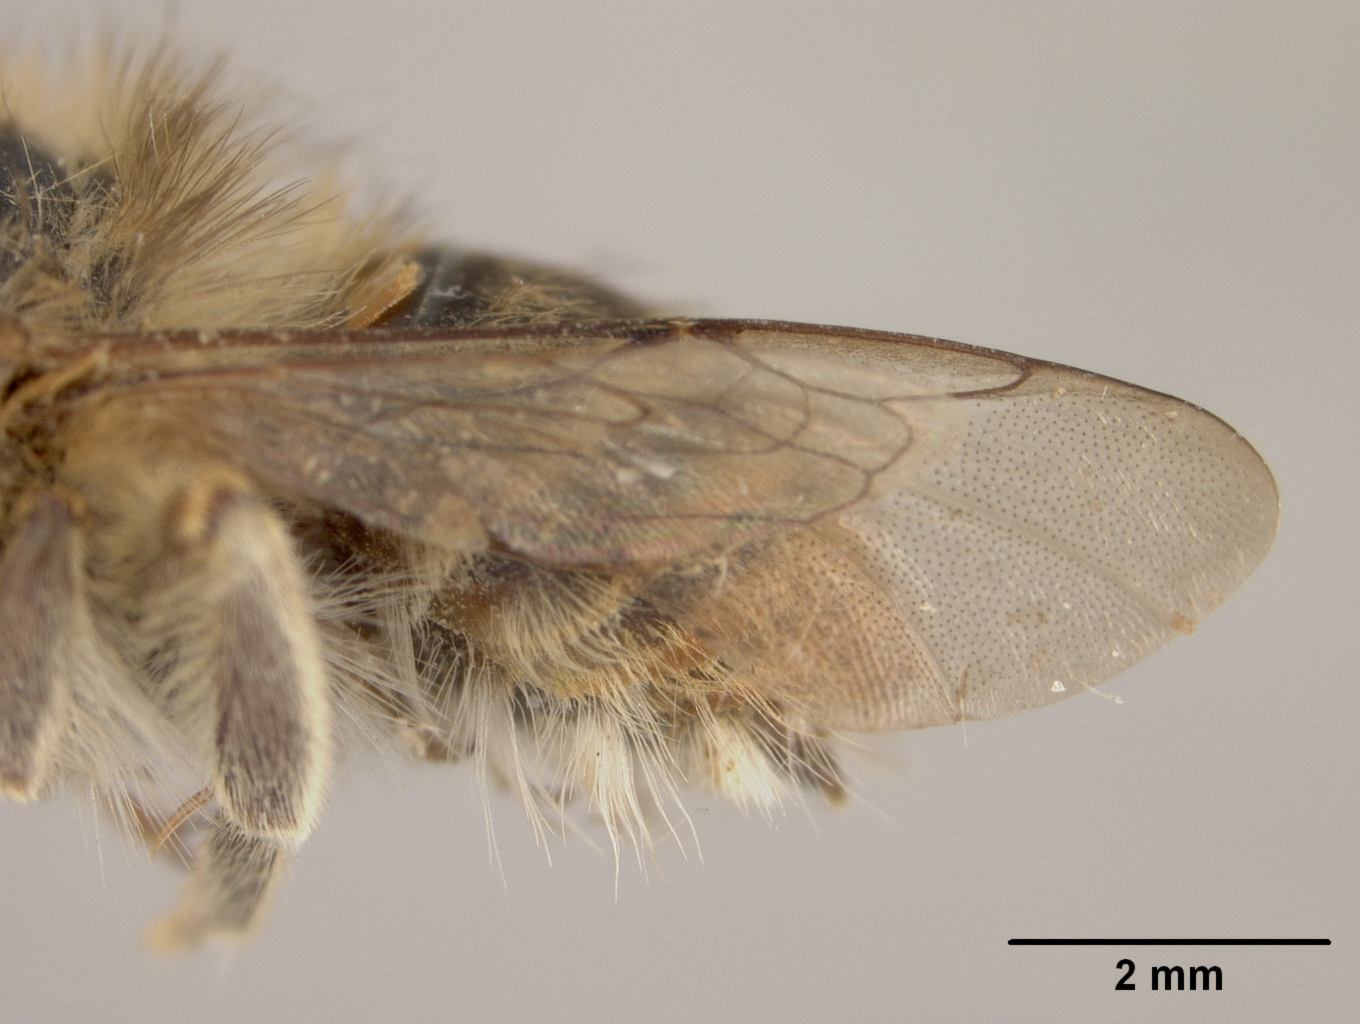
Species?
Habropoda bucconoides
